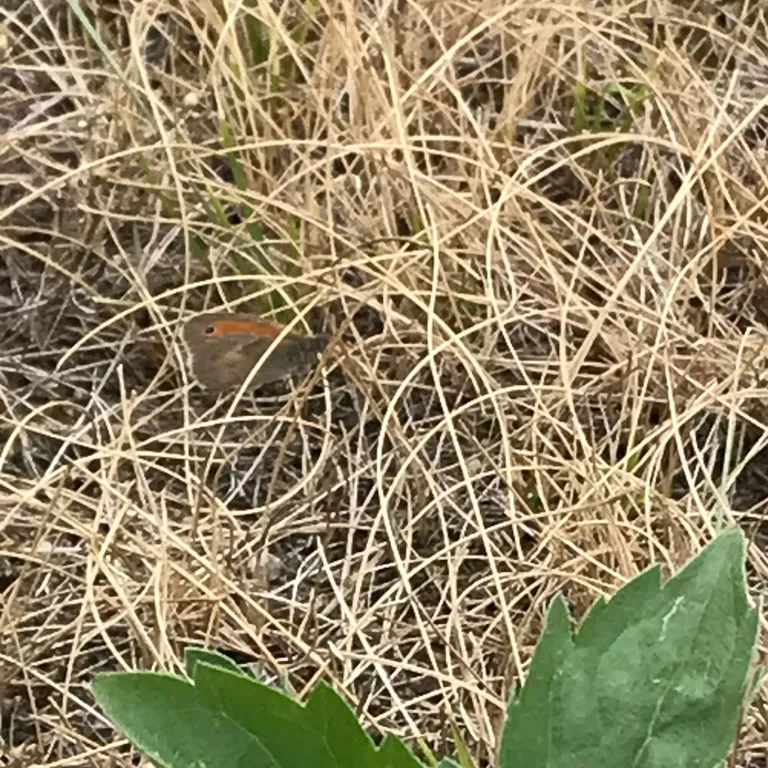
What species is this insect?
Coenonympha pamphilus
